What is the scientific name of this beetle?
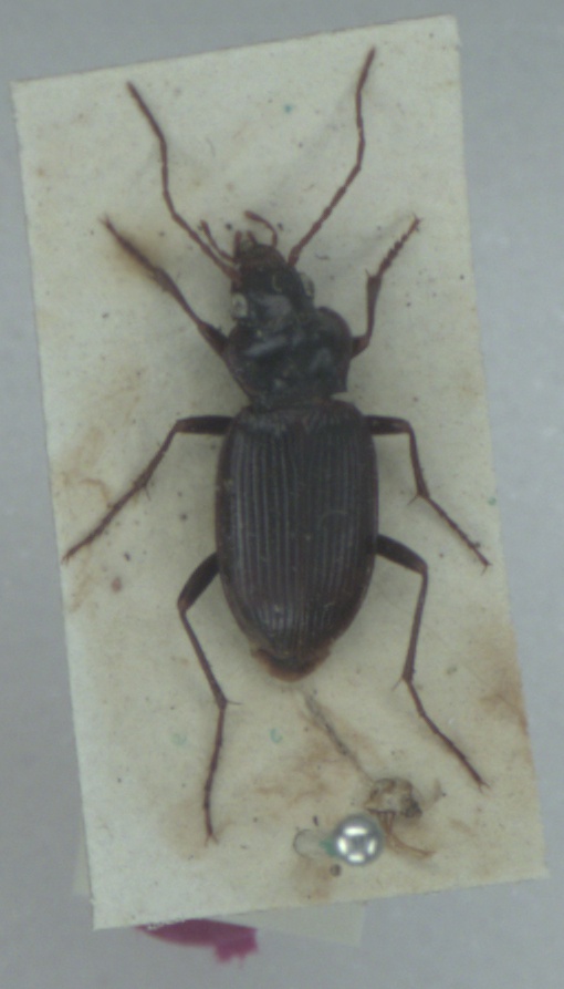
Nebria brevicollis
